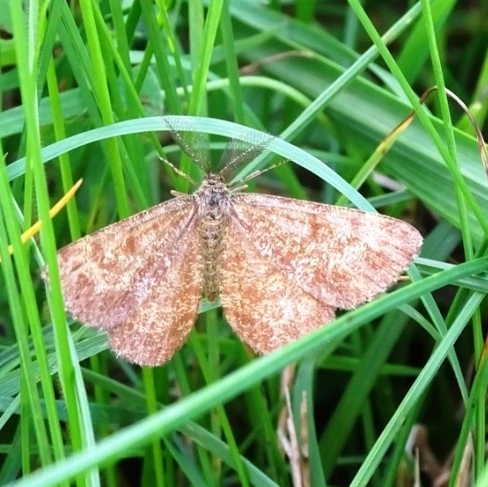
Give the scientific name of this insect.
Ematurga atomaria
